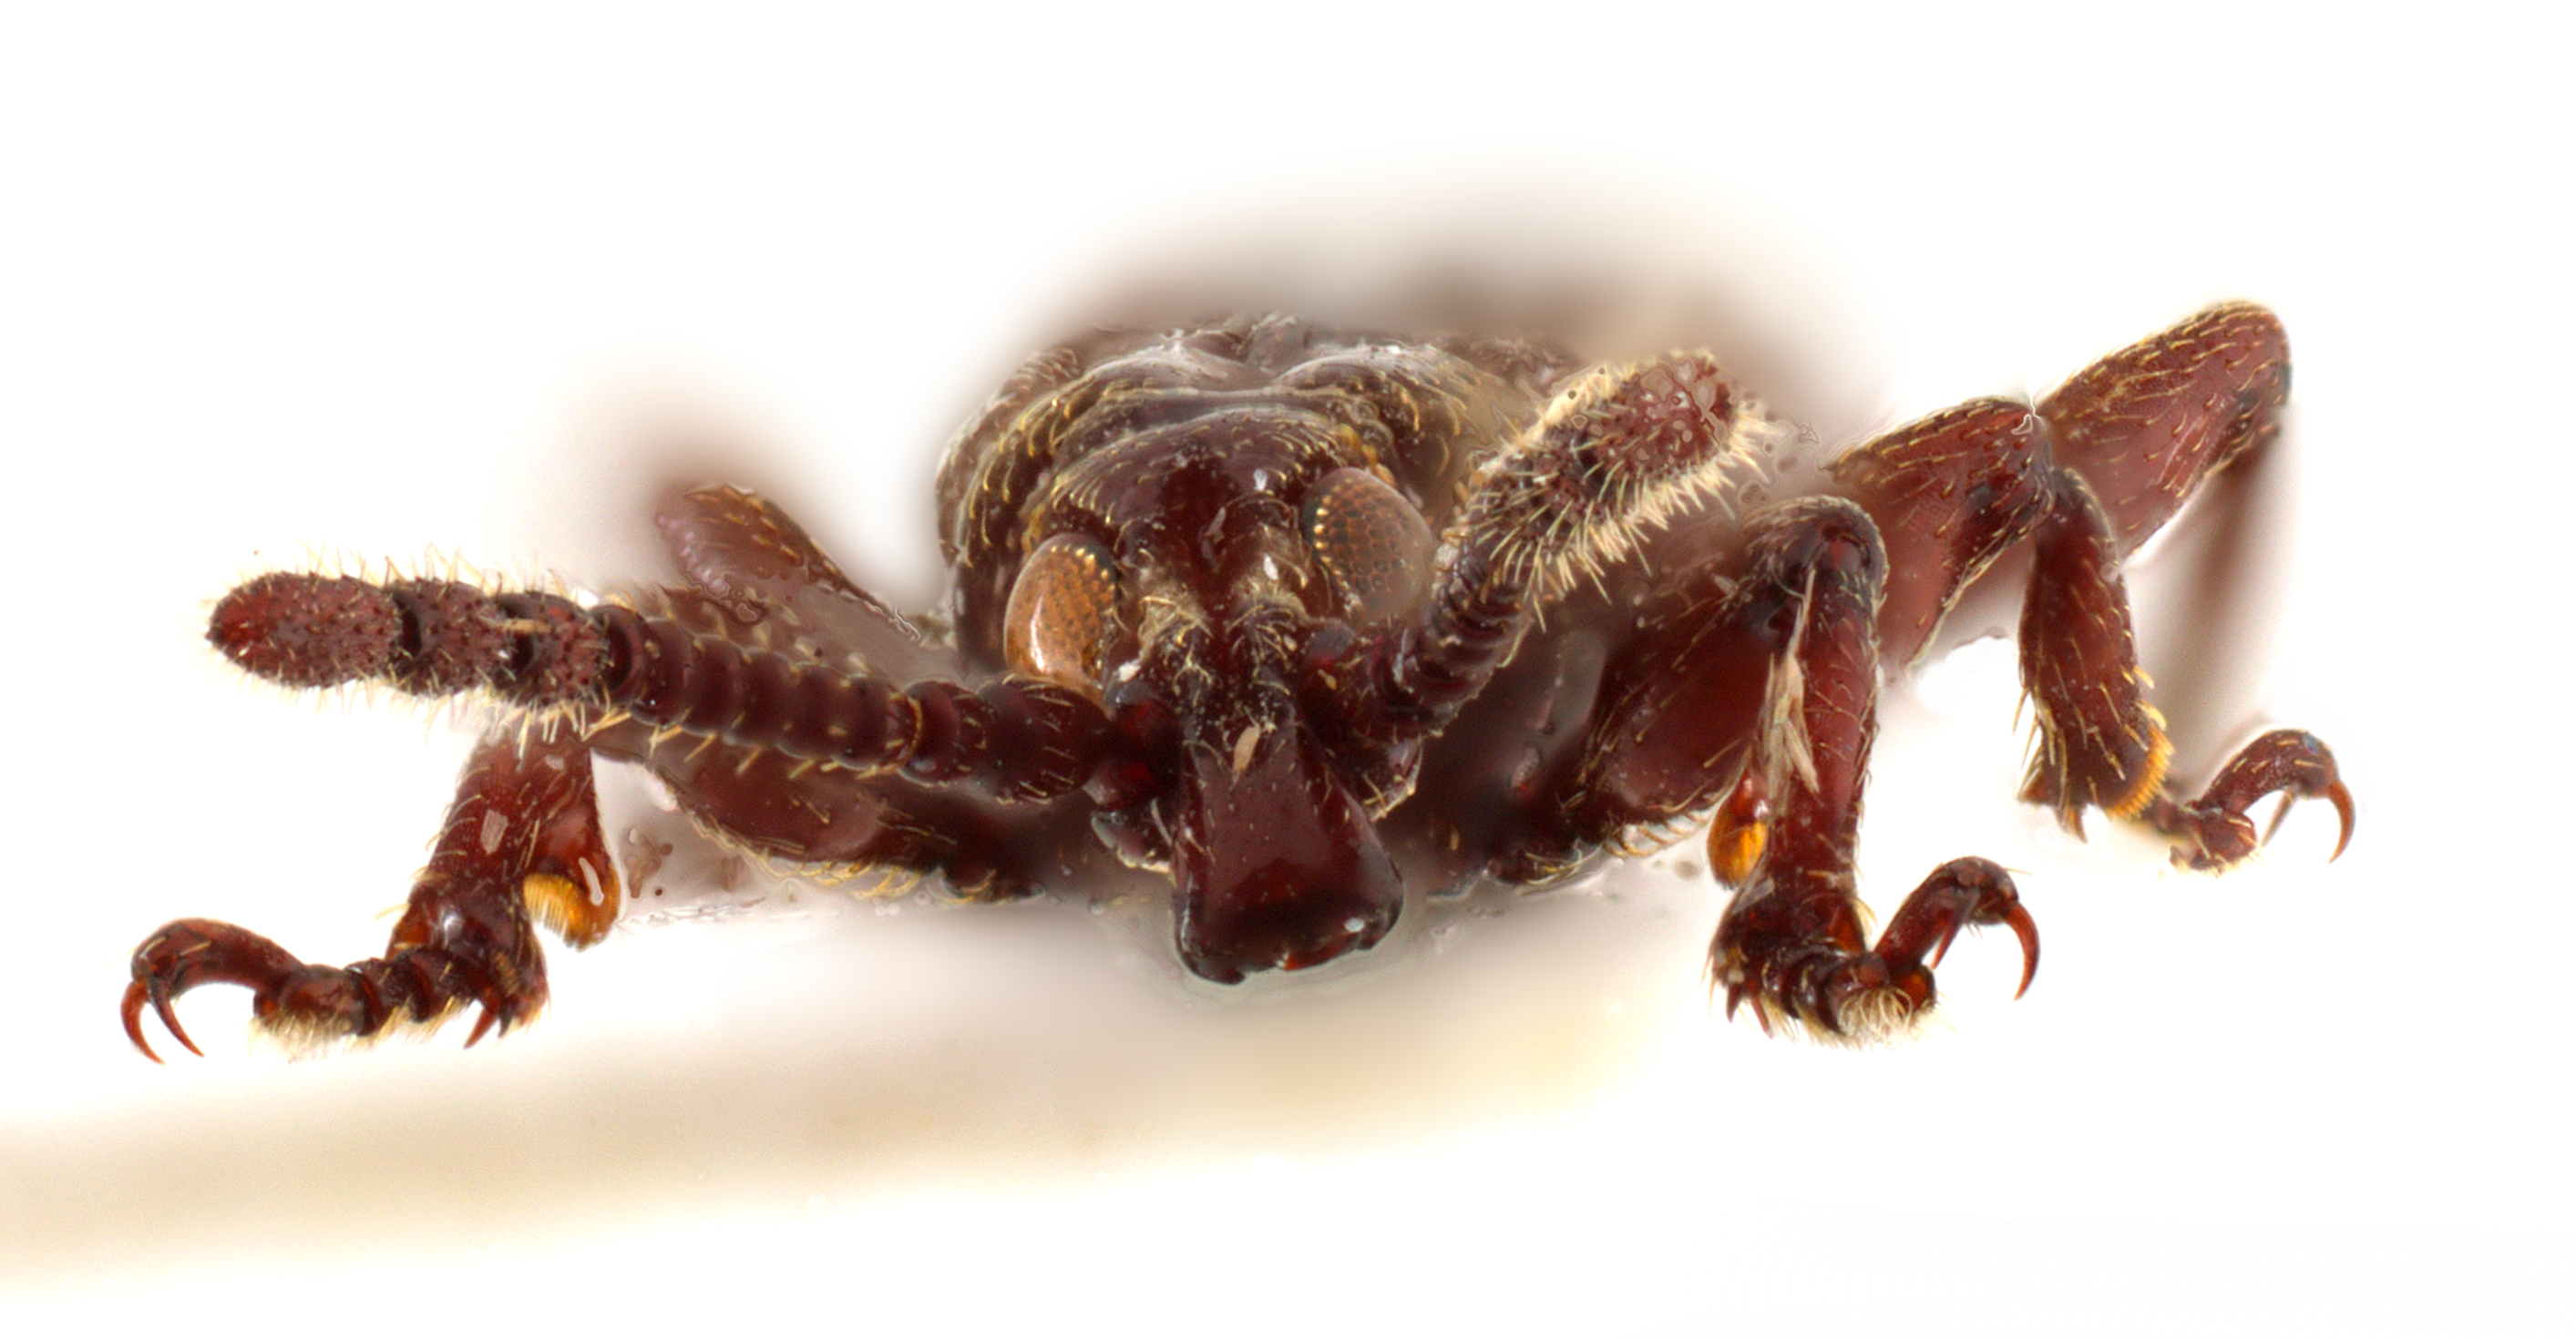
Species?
Stereodermus latirostris
